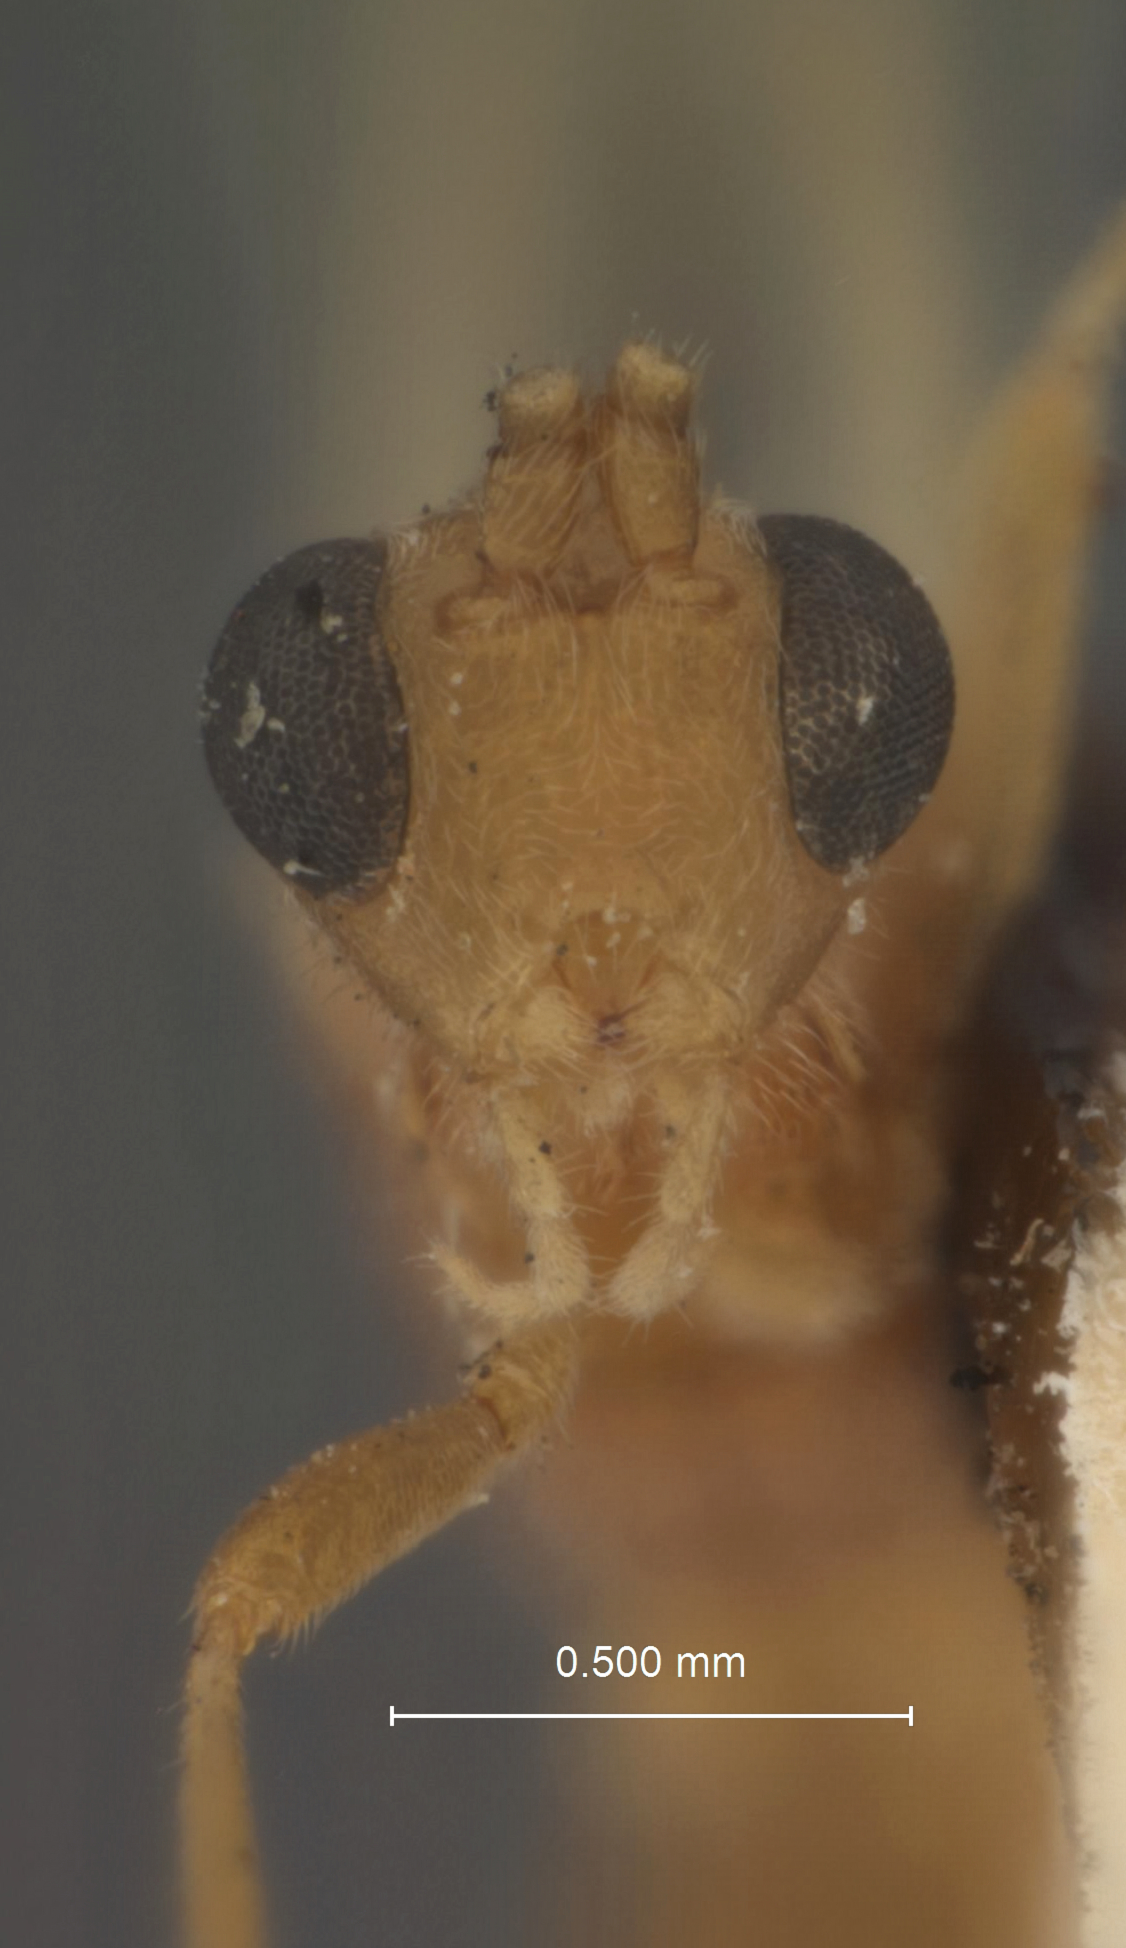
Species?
Rogas laphygmae
